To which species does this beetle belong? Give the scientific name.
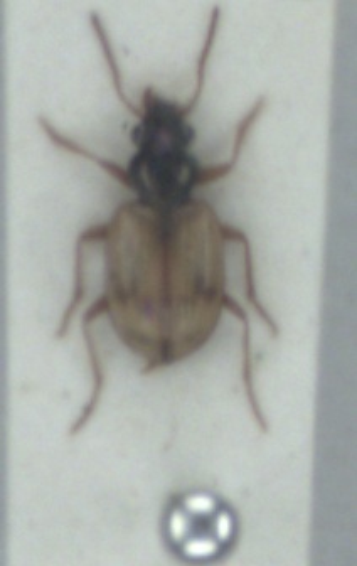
Bembidion pallidipenne
